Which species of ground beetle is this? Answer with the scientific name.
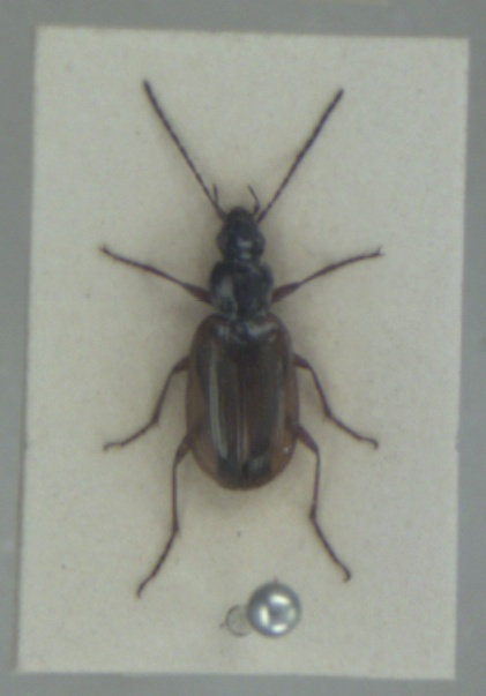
Agonum piceum
